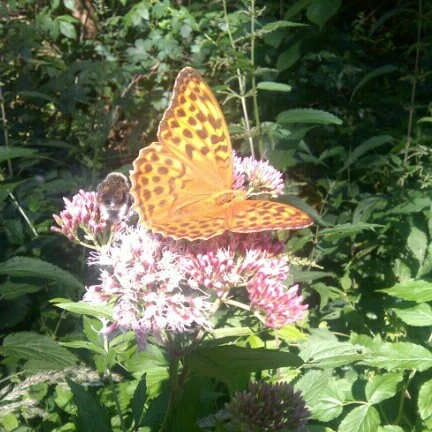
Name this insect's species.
Argynnis paphia
